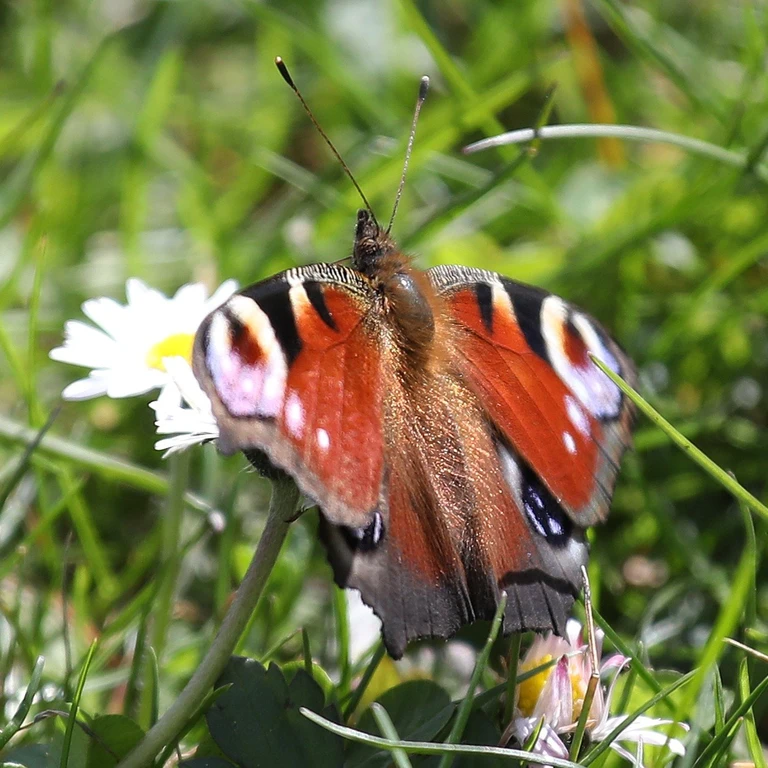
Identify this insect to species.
Aglais io
